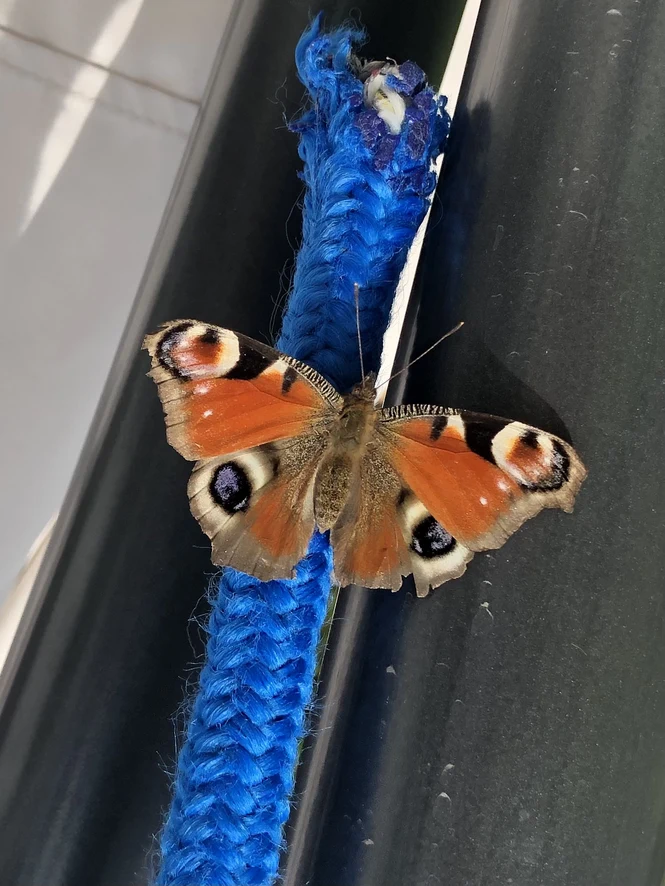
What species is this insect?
Aglais io
